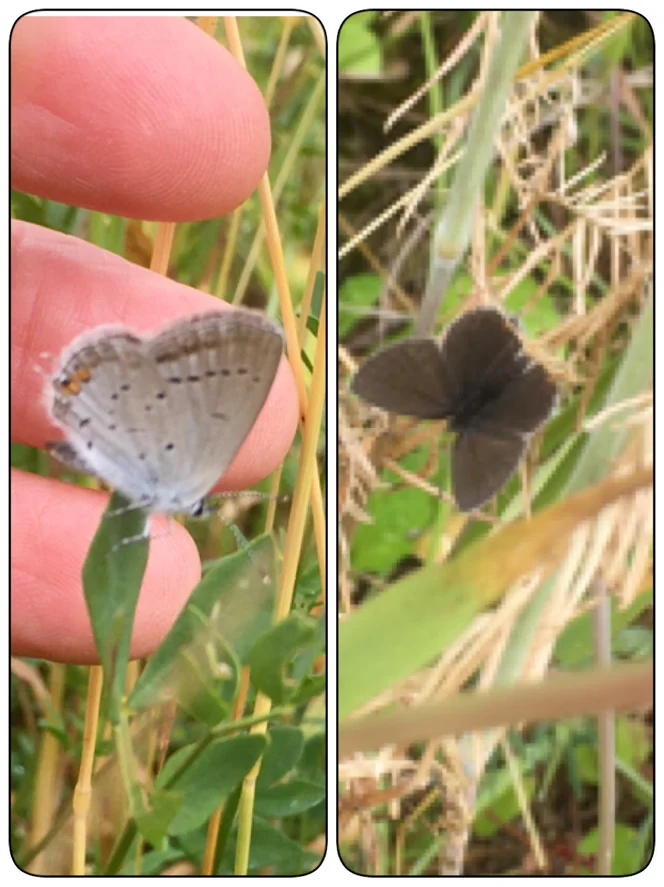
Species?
Cupido argiades (also Elkalyce argiades)
